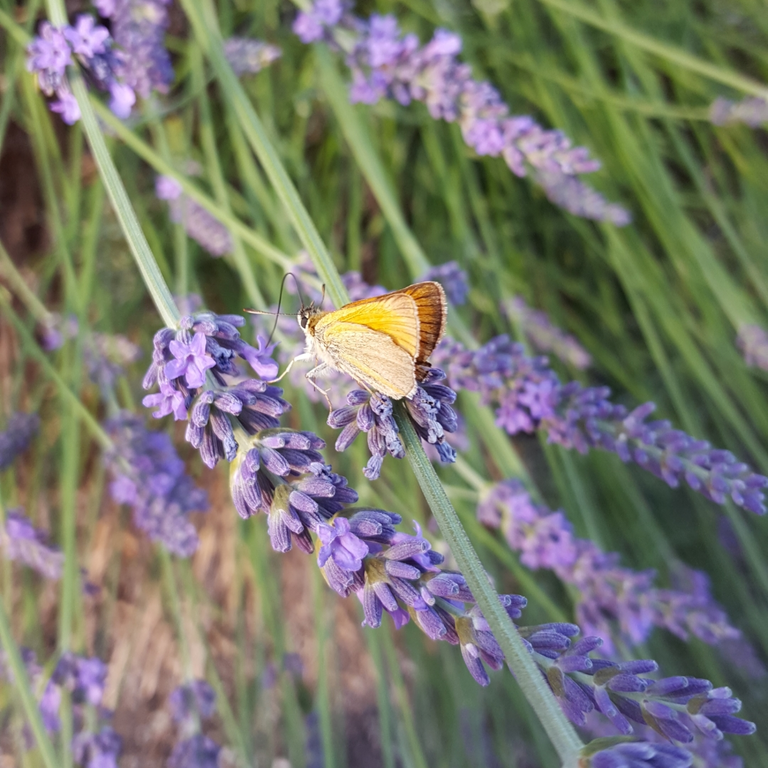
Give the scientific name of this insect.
Thymelicus sylvestris
